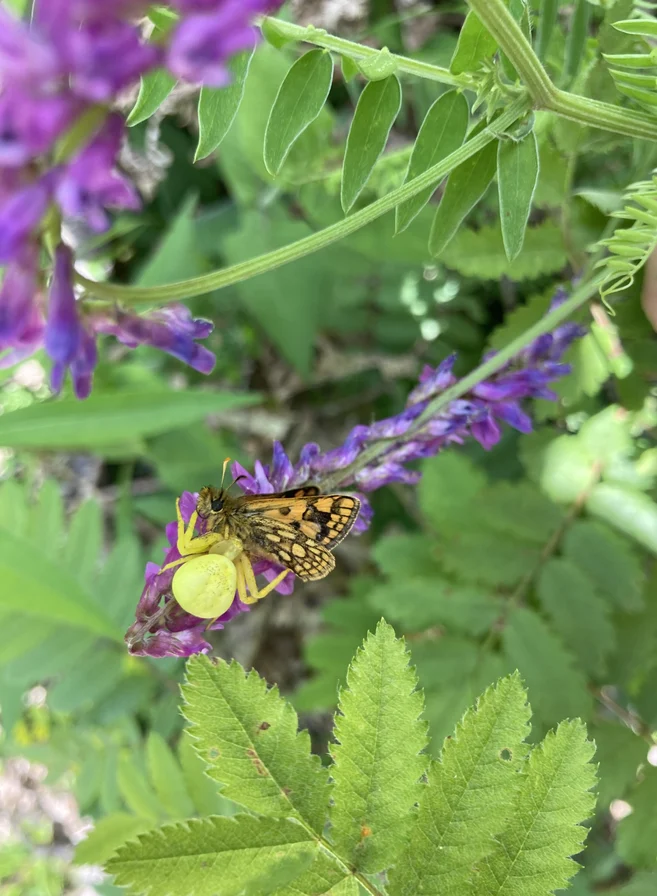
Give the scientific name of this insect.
Carterocephalus palaemon
